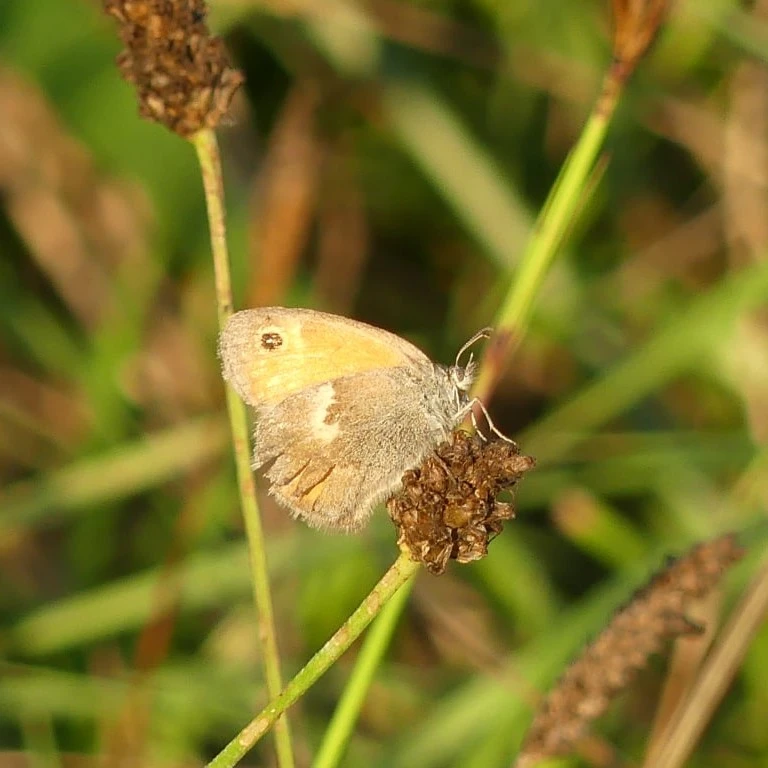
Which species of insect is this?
Coenonympha pamphilus
